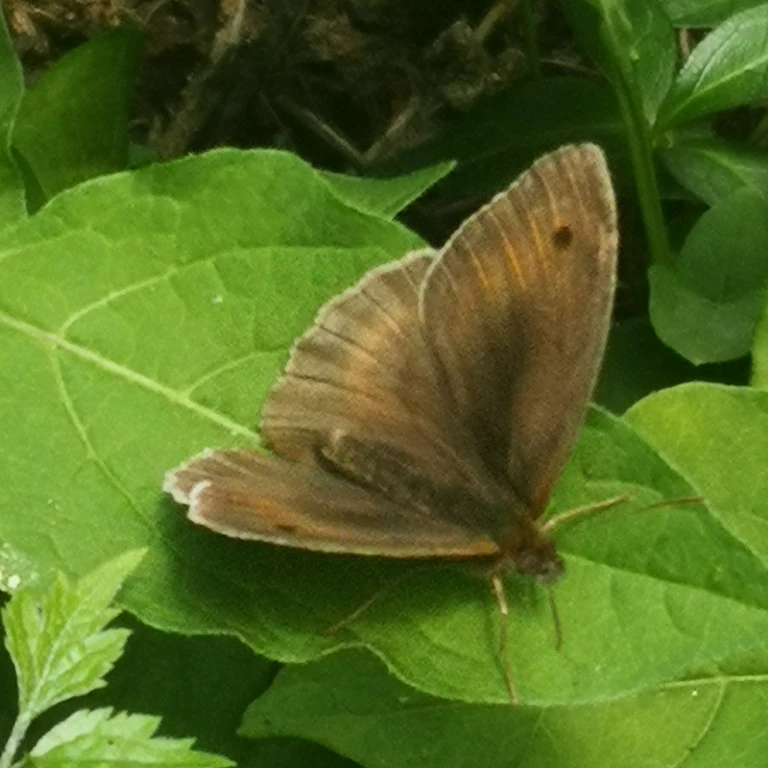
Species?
Maniola jurtina
